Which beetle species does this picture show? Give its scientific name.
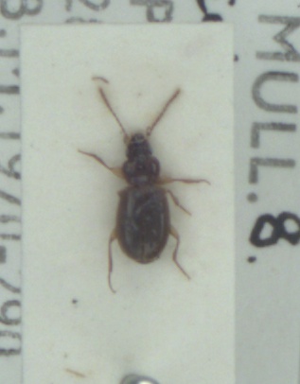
Trechus obtusus
